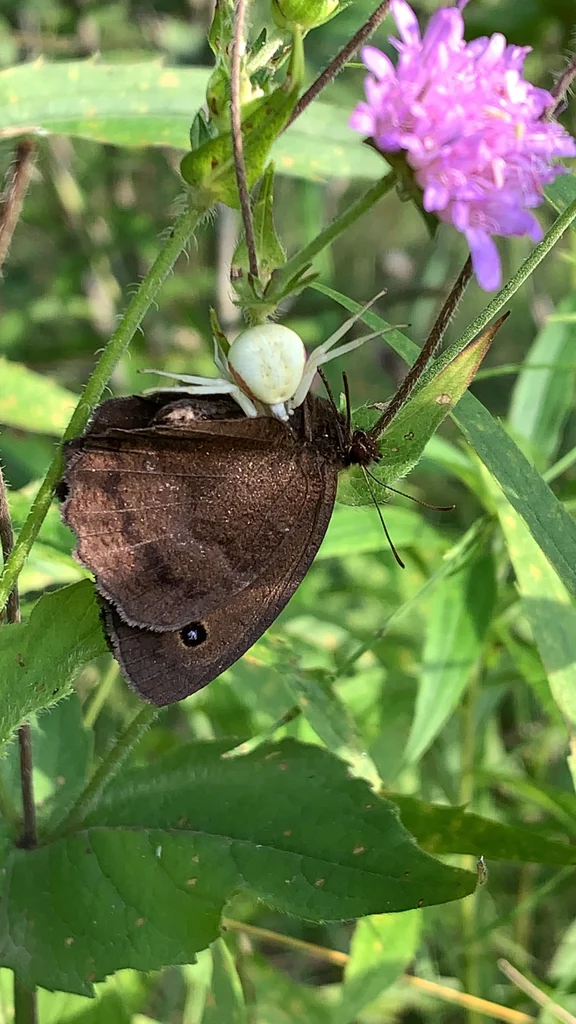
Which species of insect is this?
Minois dryas
